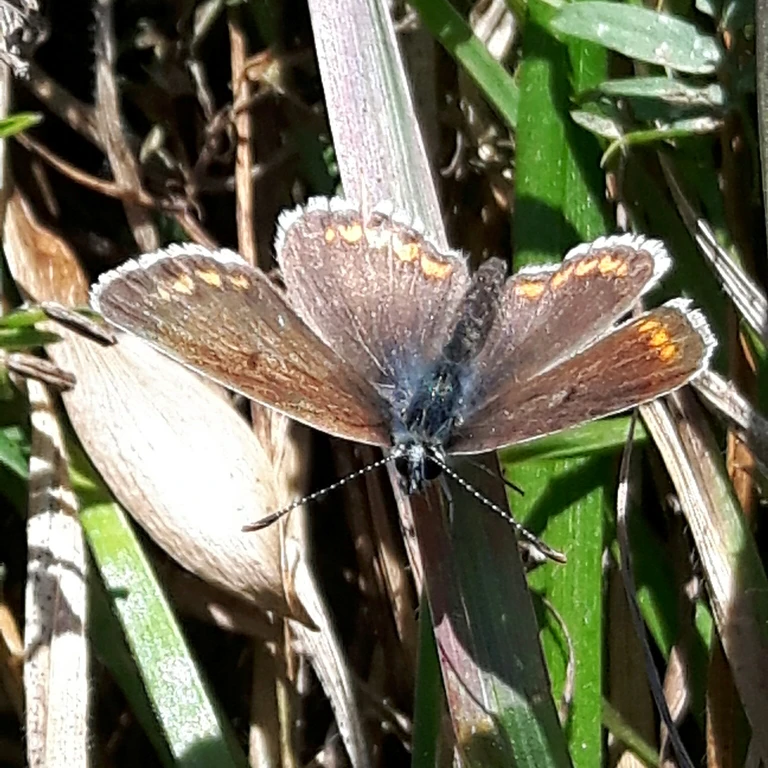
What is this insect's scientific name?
Aricia agestis/artaxerxes
